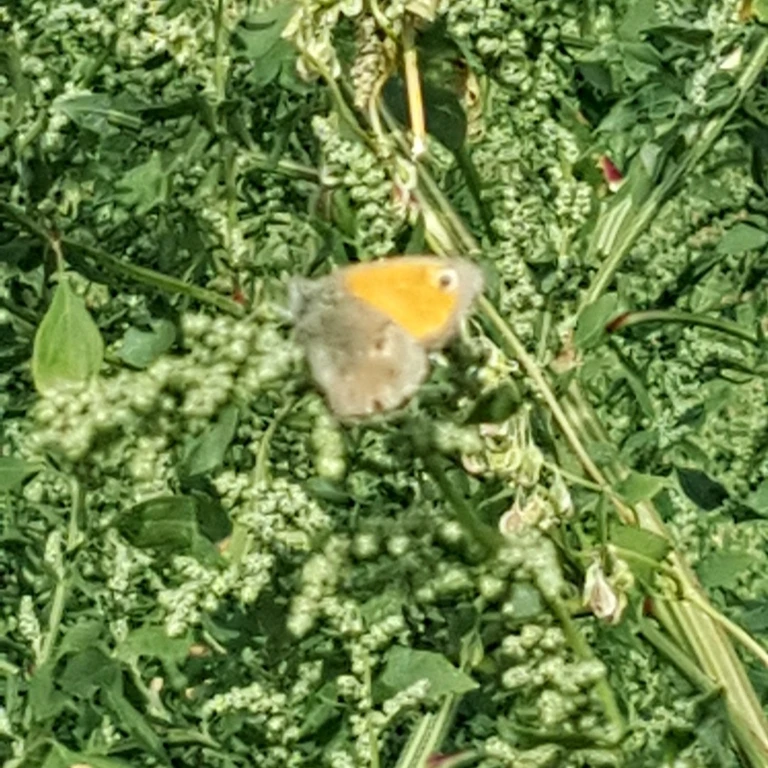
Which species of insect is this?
Coenonympha pamphilus
